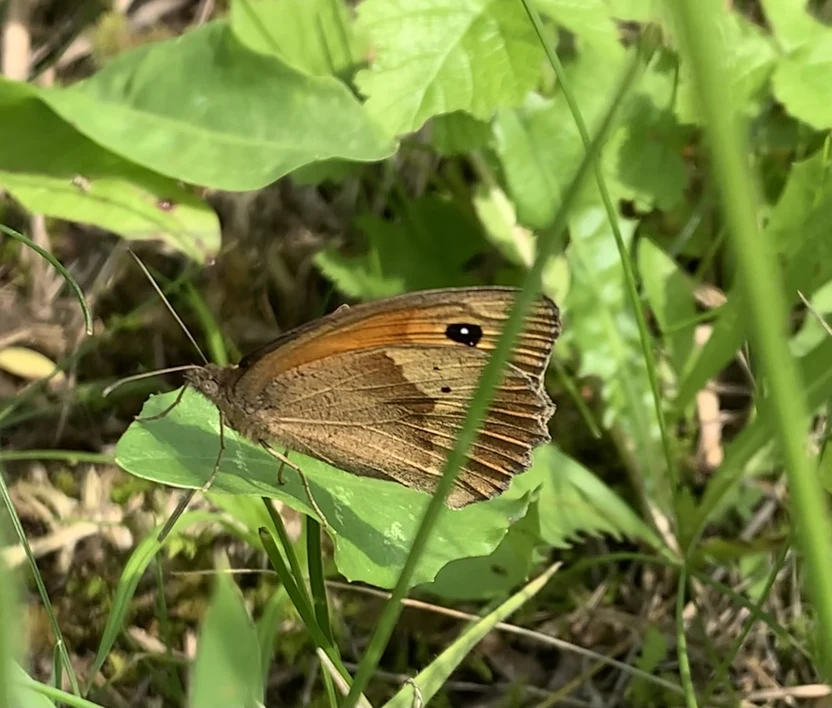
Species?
Maniola jurtina
